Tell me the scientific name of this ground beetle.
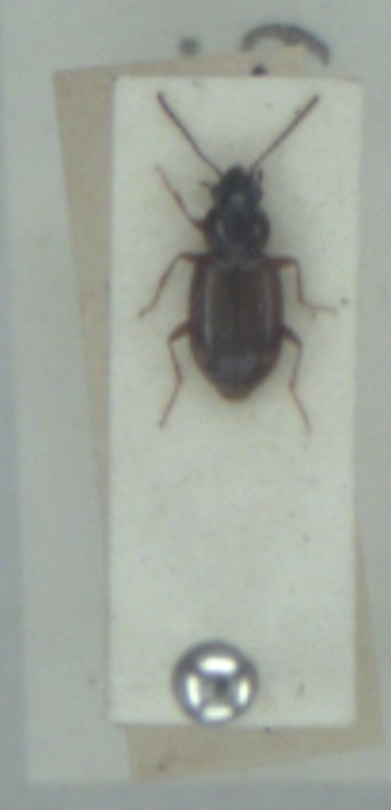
Bembidion guttula
